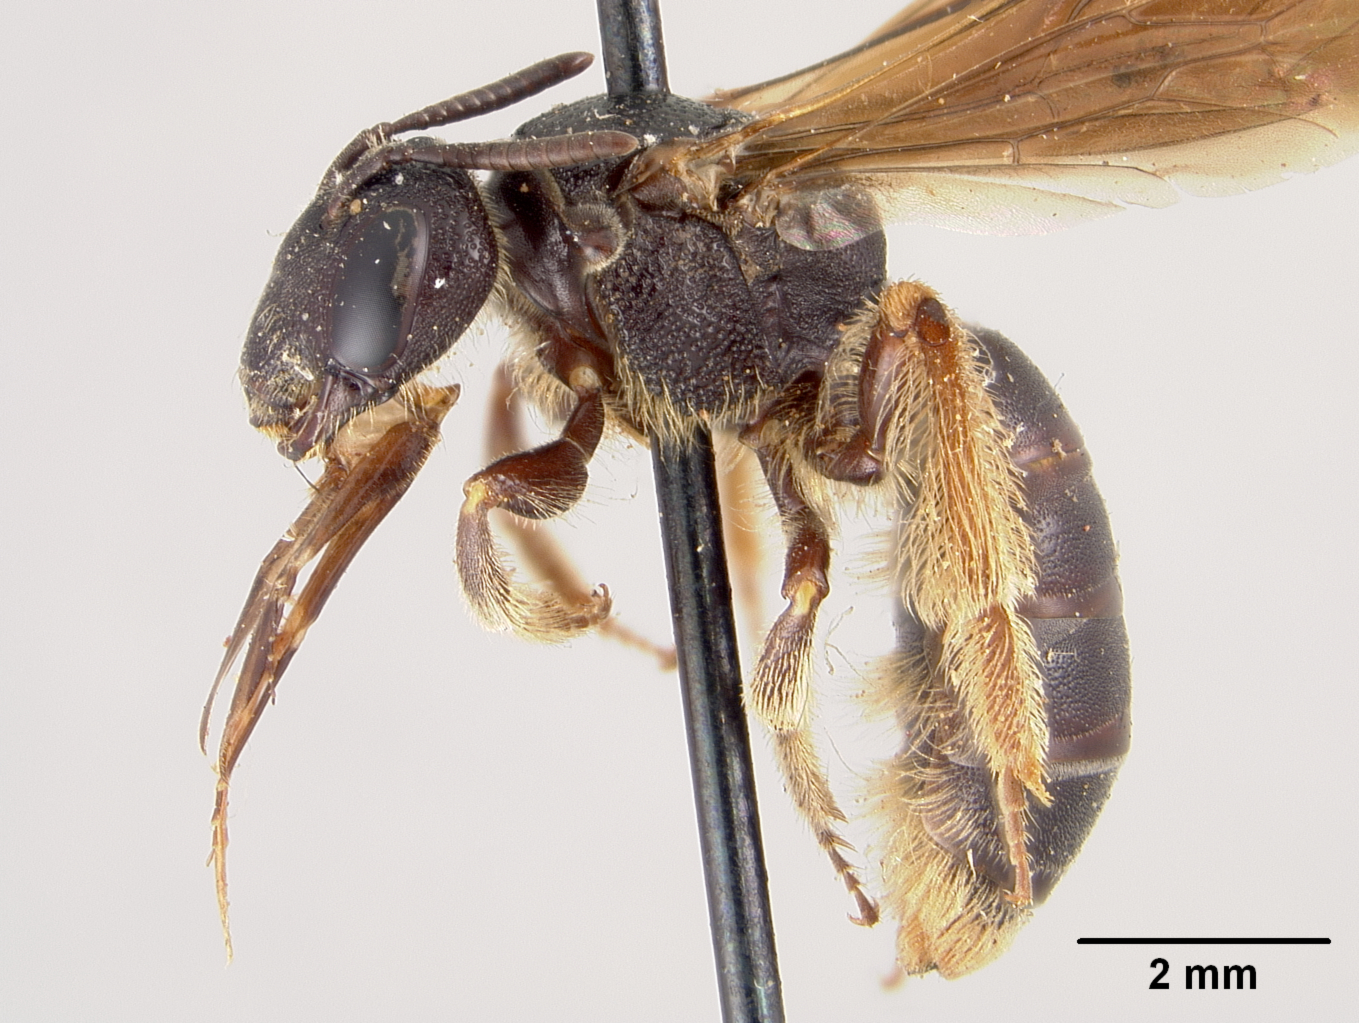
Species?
Protandrenopsis fuscipennis
